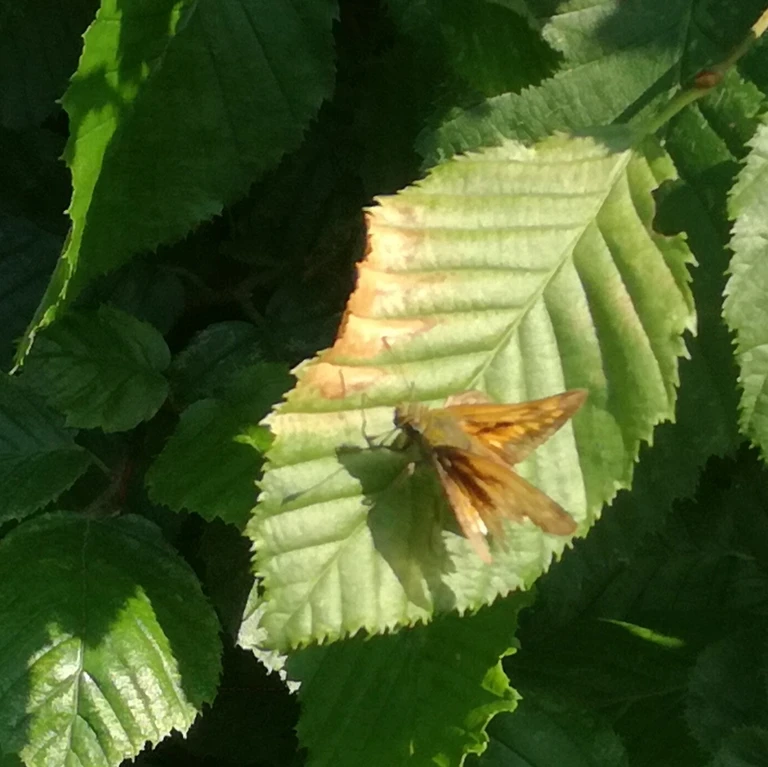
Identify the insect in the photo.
Ochlodes sylvanus (also Ochlodes venata)
